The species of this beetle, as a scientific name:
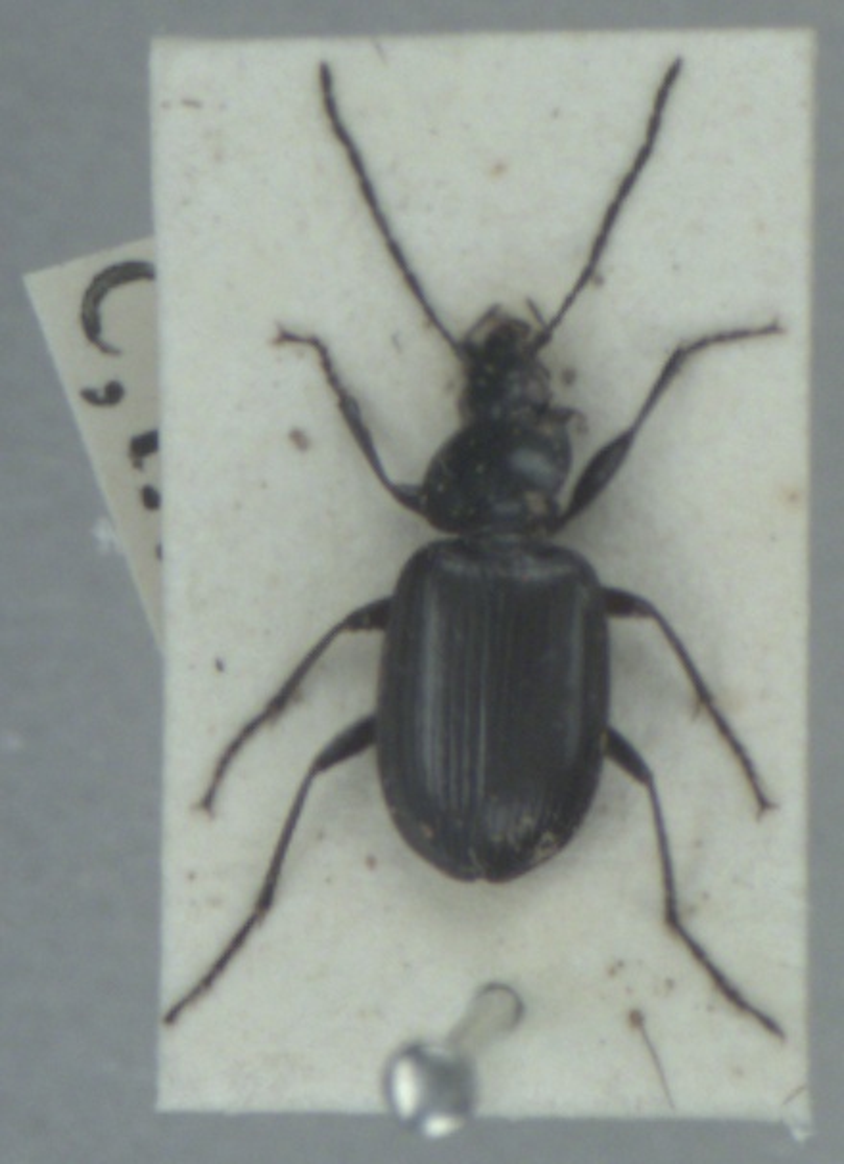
Agonum emarginatum
